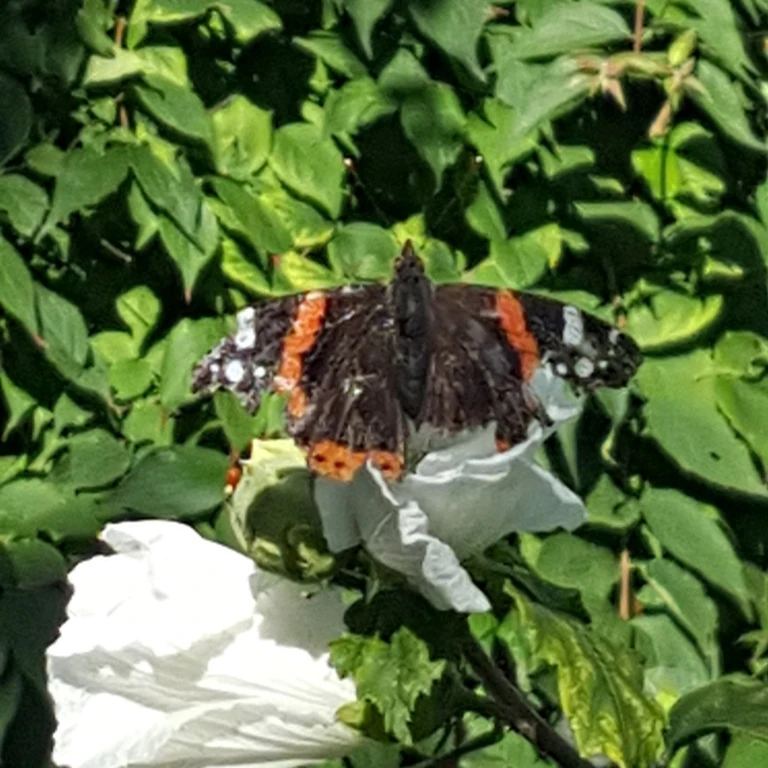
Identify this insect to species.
Vanessa atalanta
